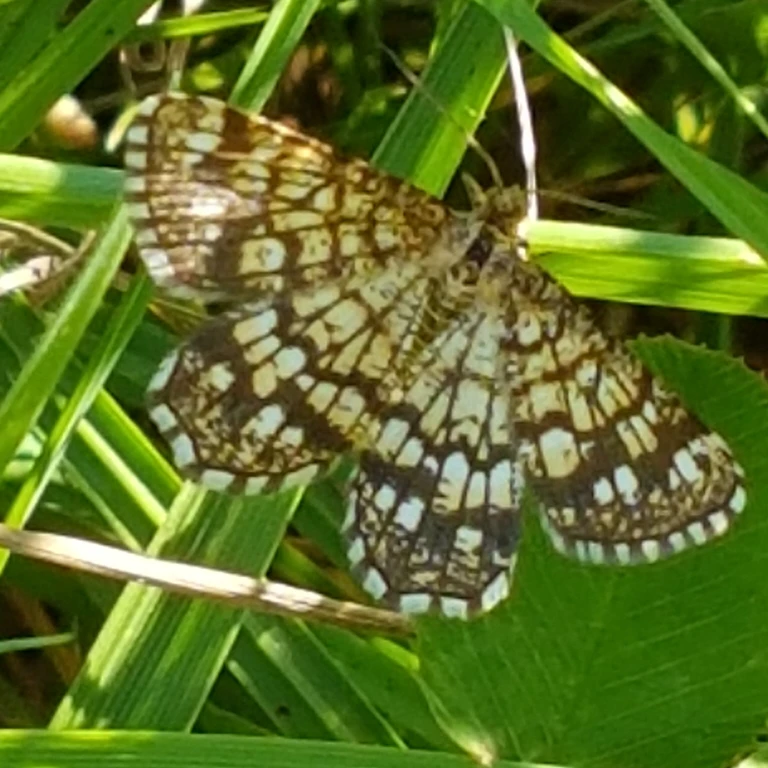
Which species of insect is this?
Chiasmia clathrata
